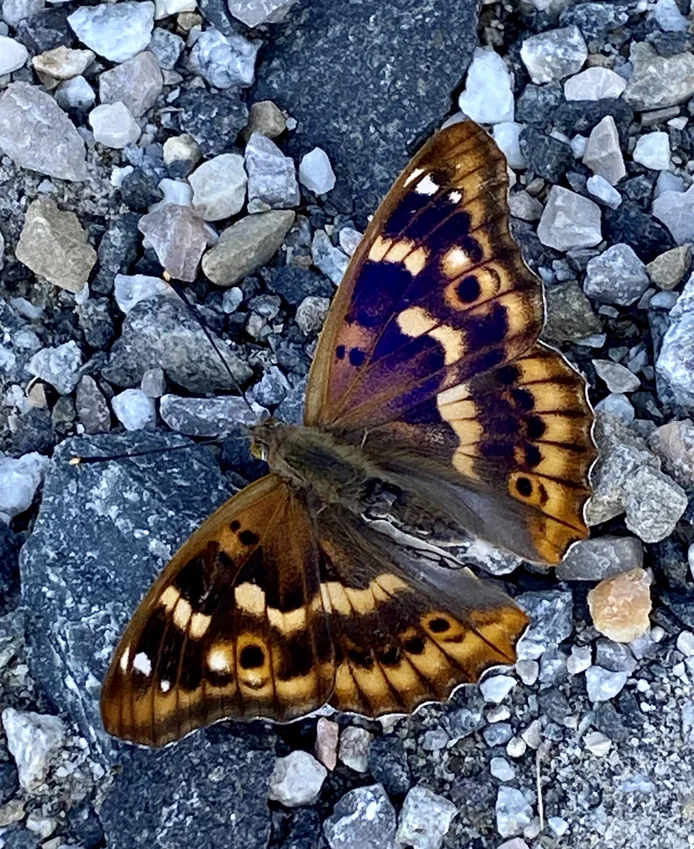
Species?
Apatura ilia
